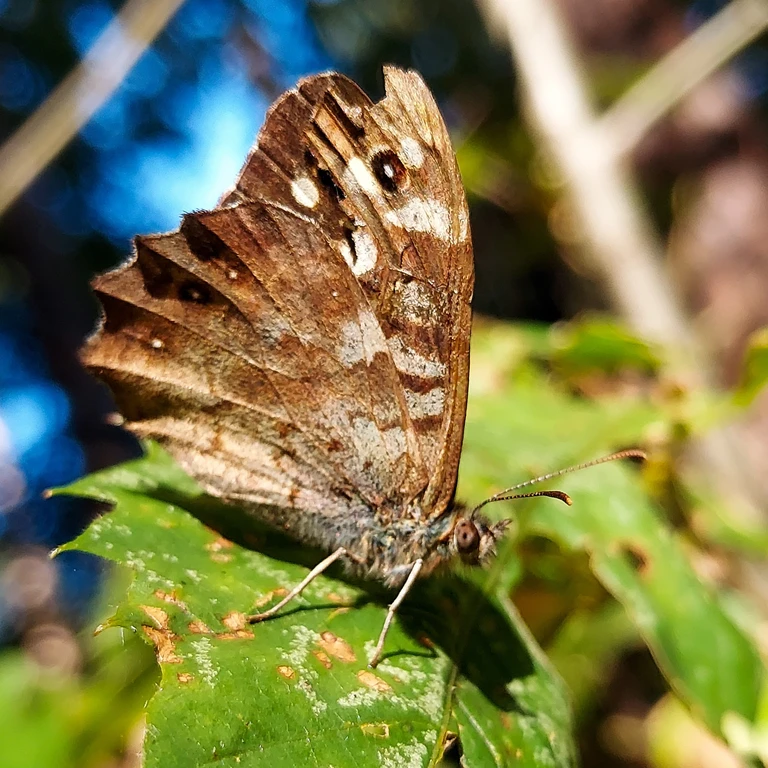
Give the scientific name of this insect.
Pararge aegeria
